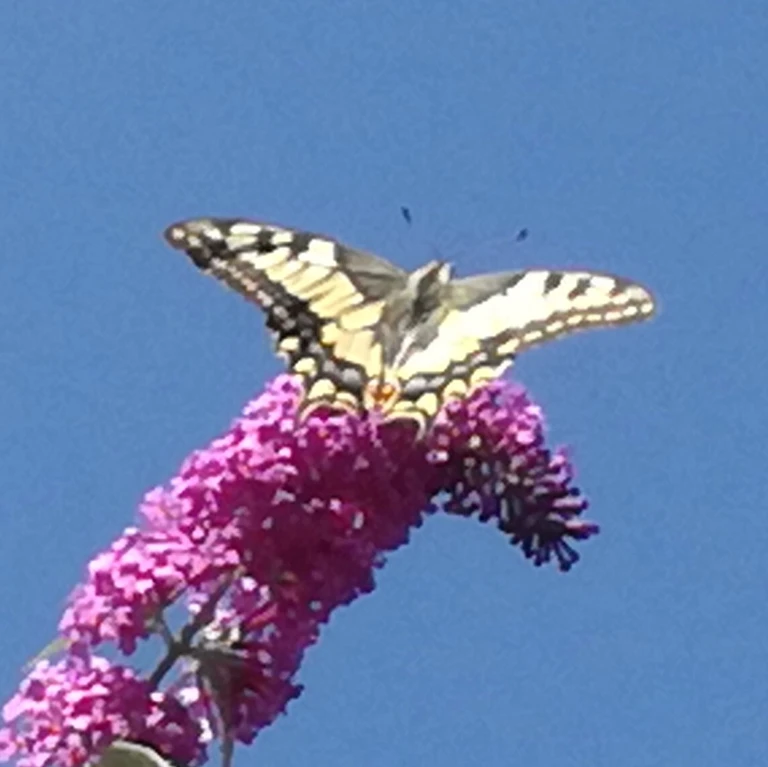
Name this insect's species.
Papilio machaon
